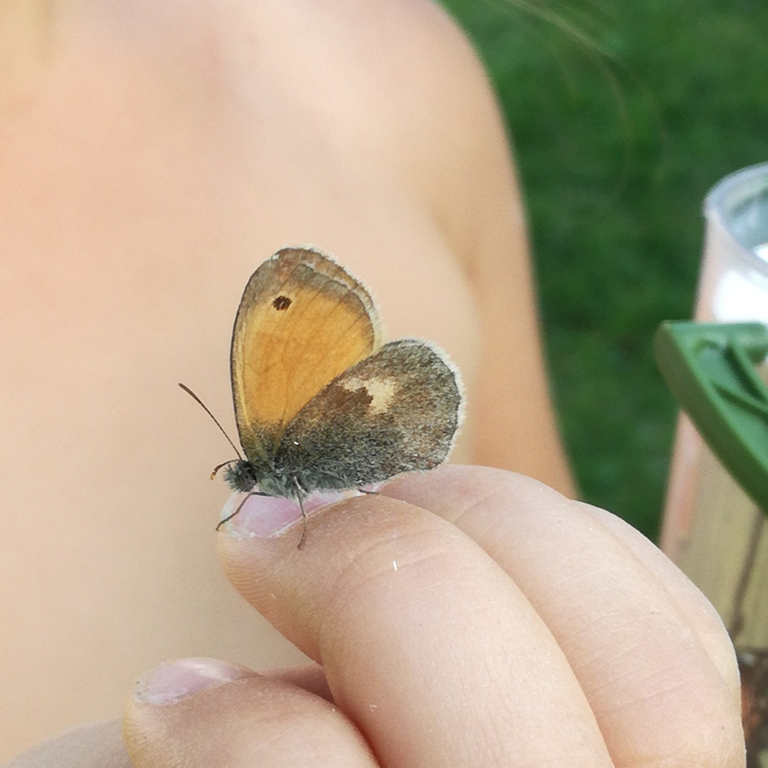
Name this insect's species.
Coenonympha pamphilus
